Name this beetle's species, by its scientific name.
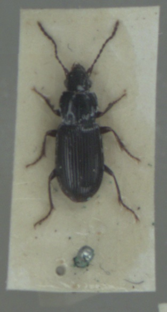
Pterostichus minor
